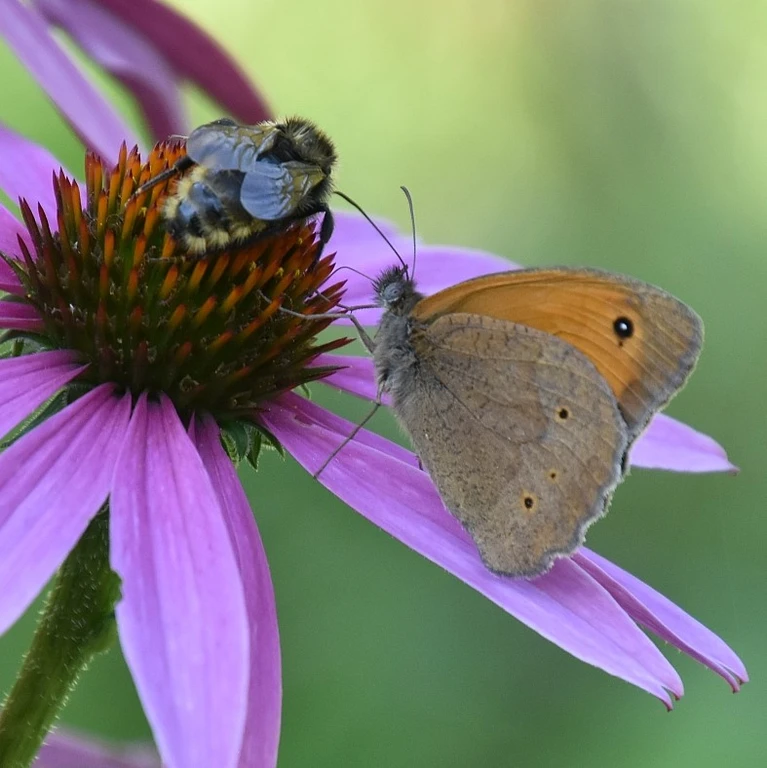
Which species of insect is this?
Maniola jurtina
